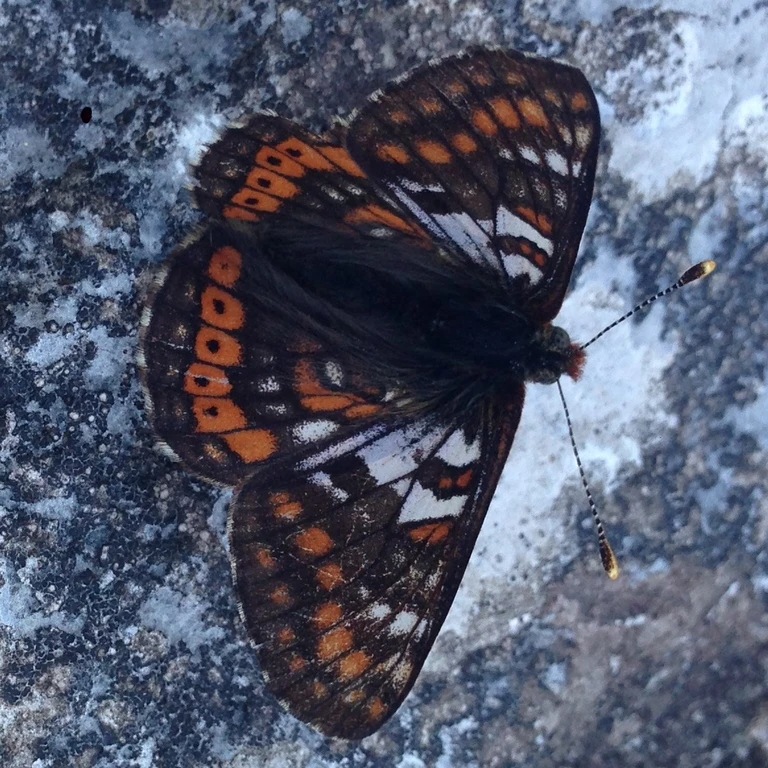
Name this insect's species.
Euphydryas cynthia (also Hypodryas cynthia)
